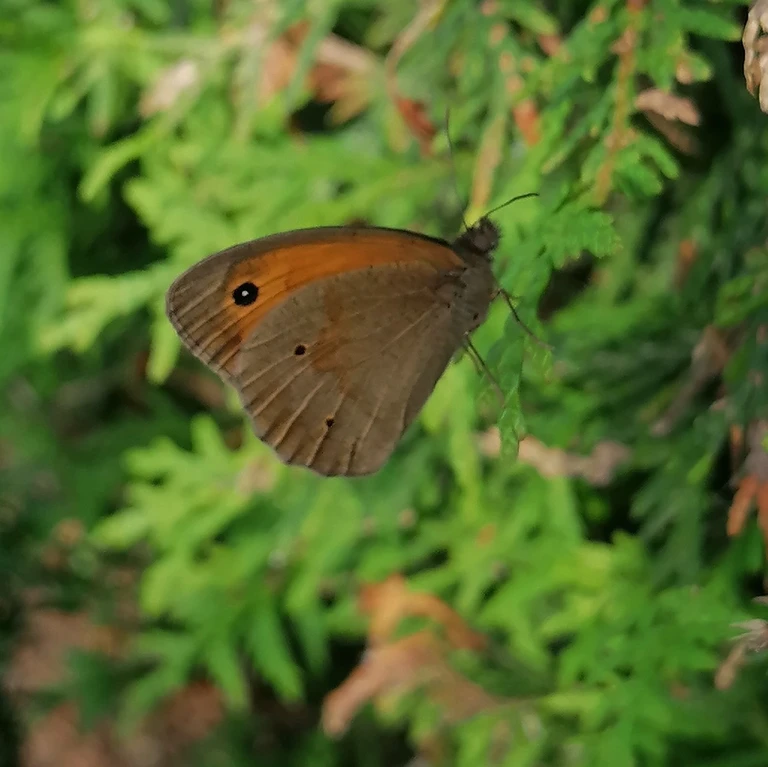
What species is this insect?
Maniola jurtina
